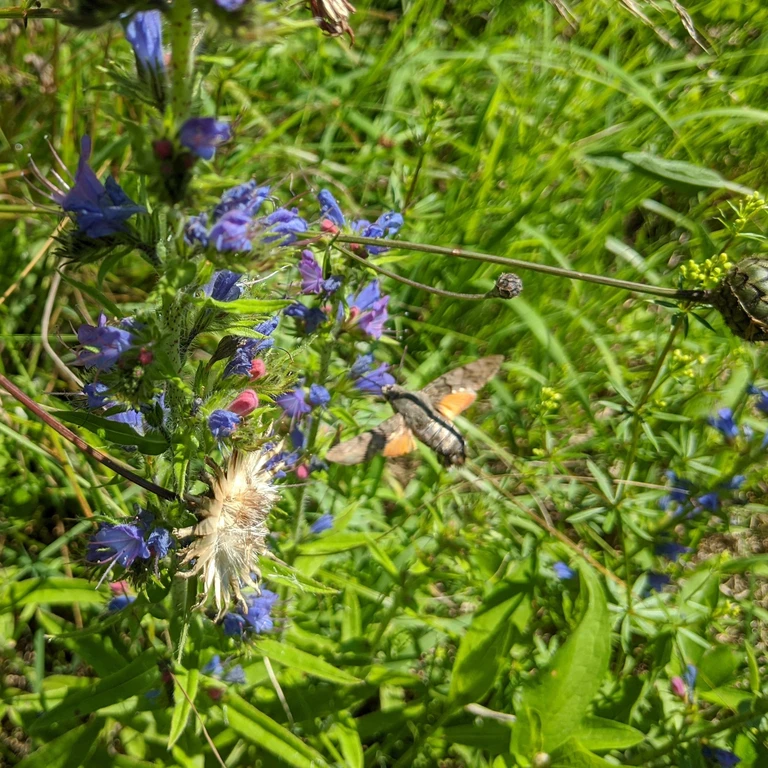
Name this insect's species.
Macroglossum stellatarum
